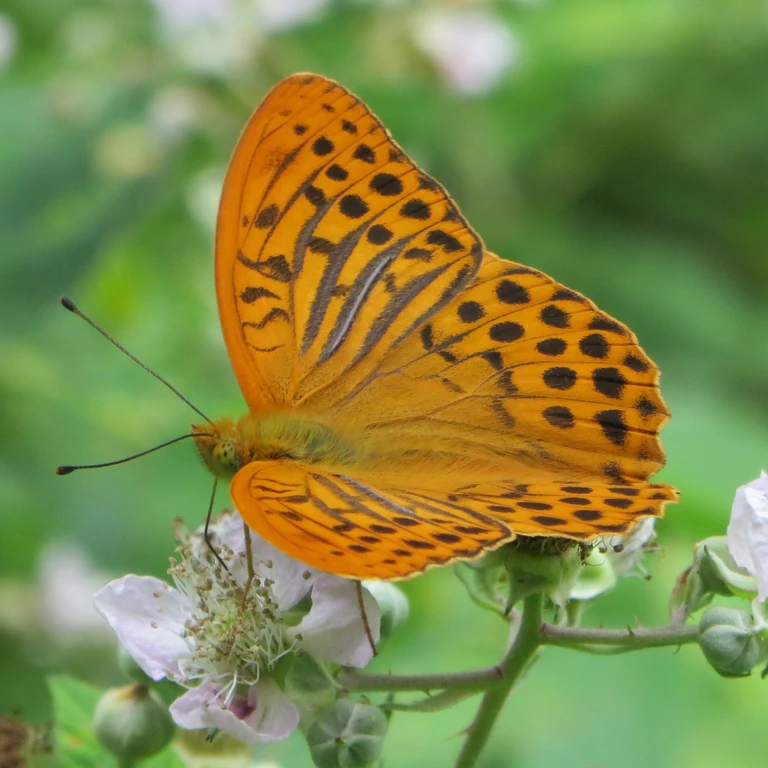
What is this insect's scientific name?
Argynnis paphia
